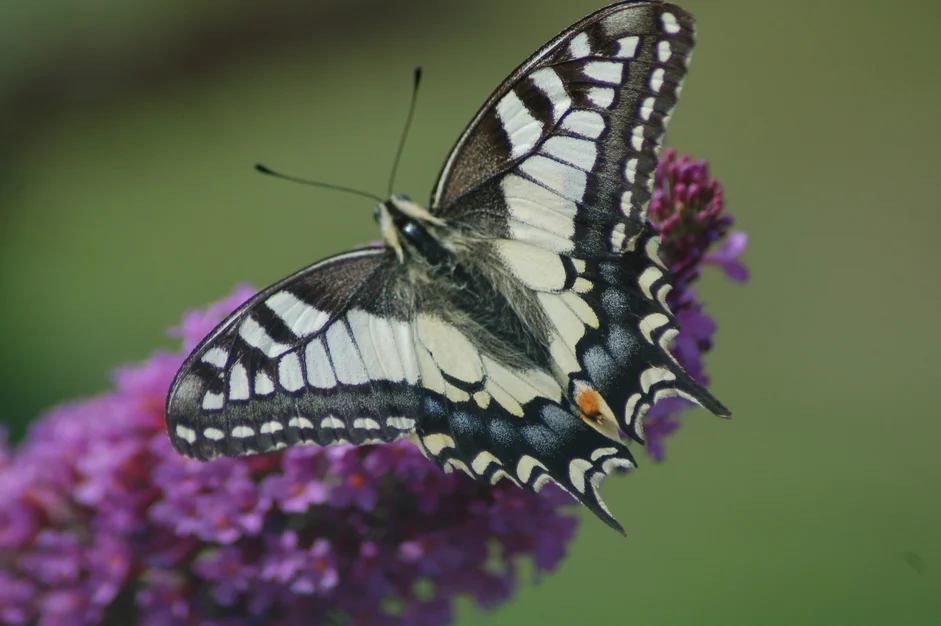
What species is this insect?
Papilio machaon
